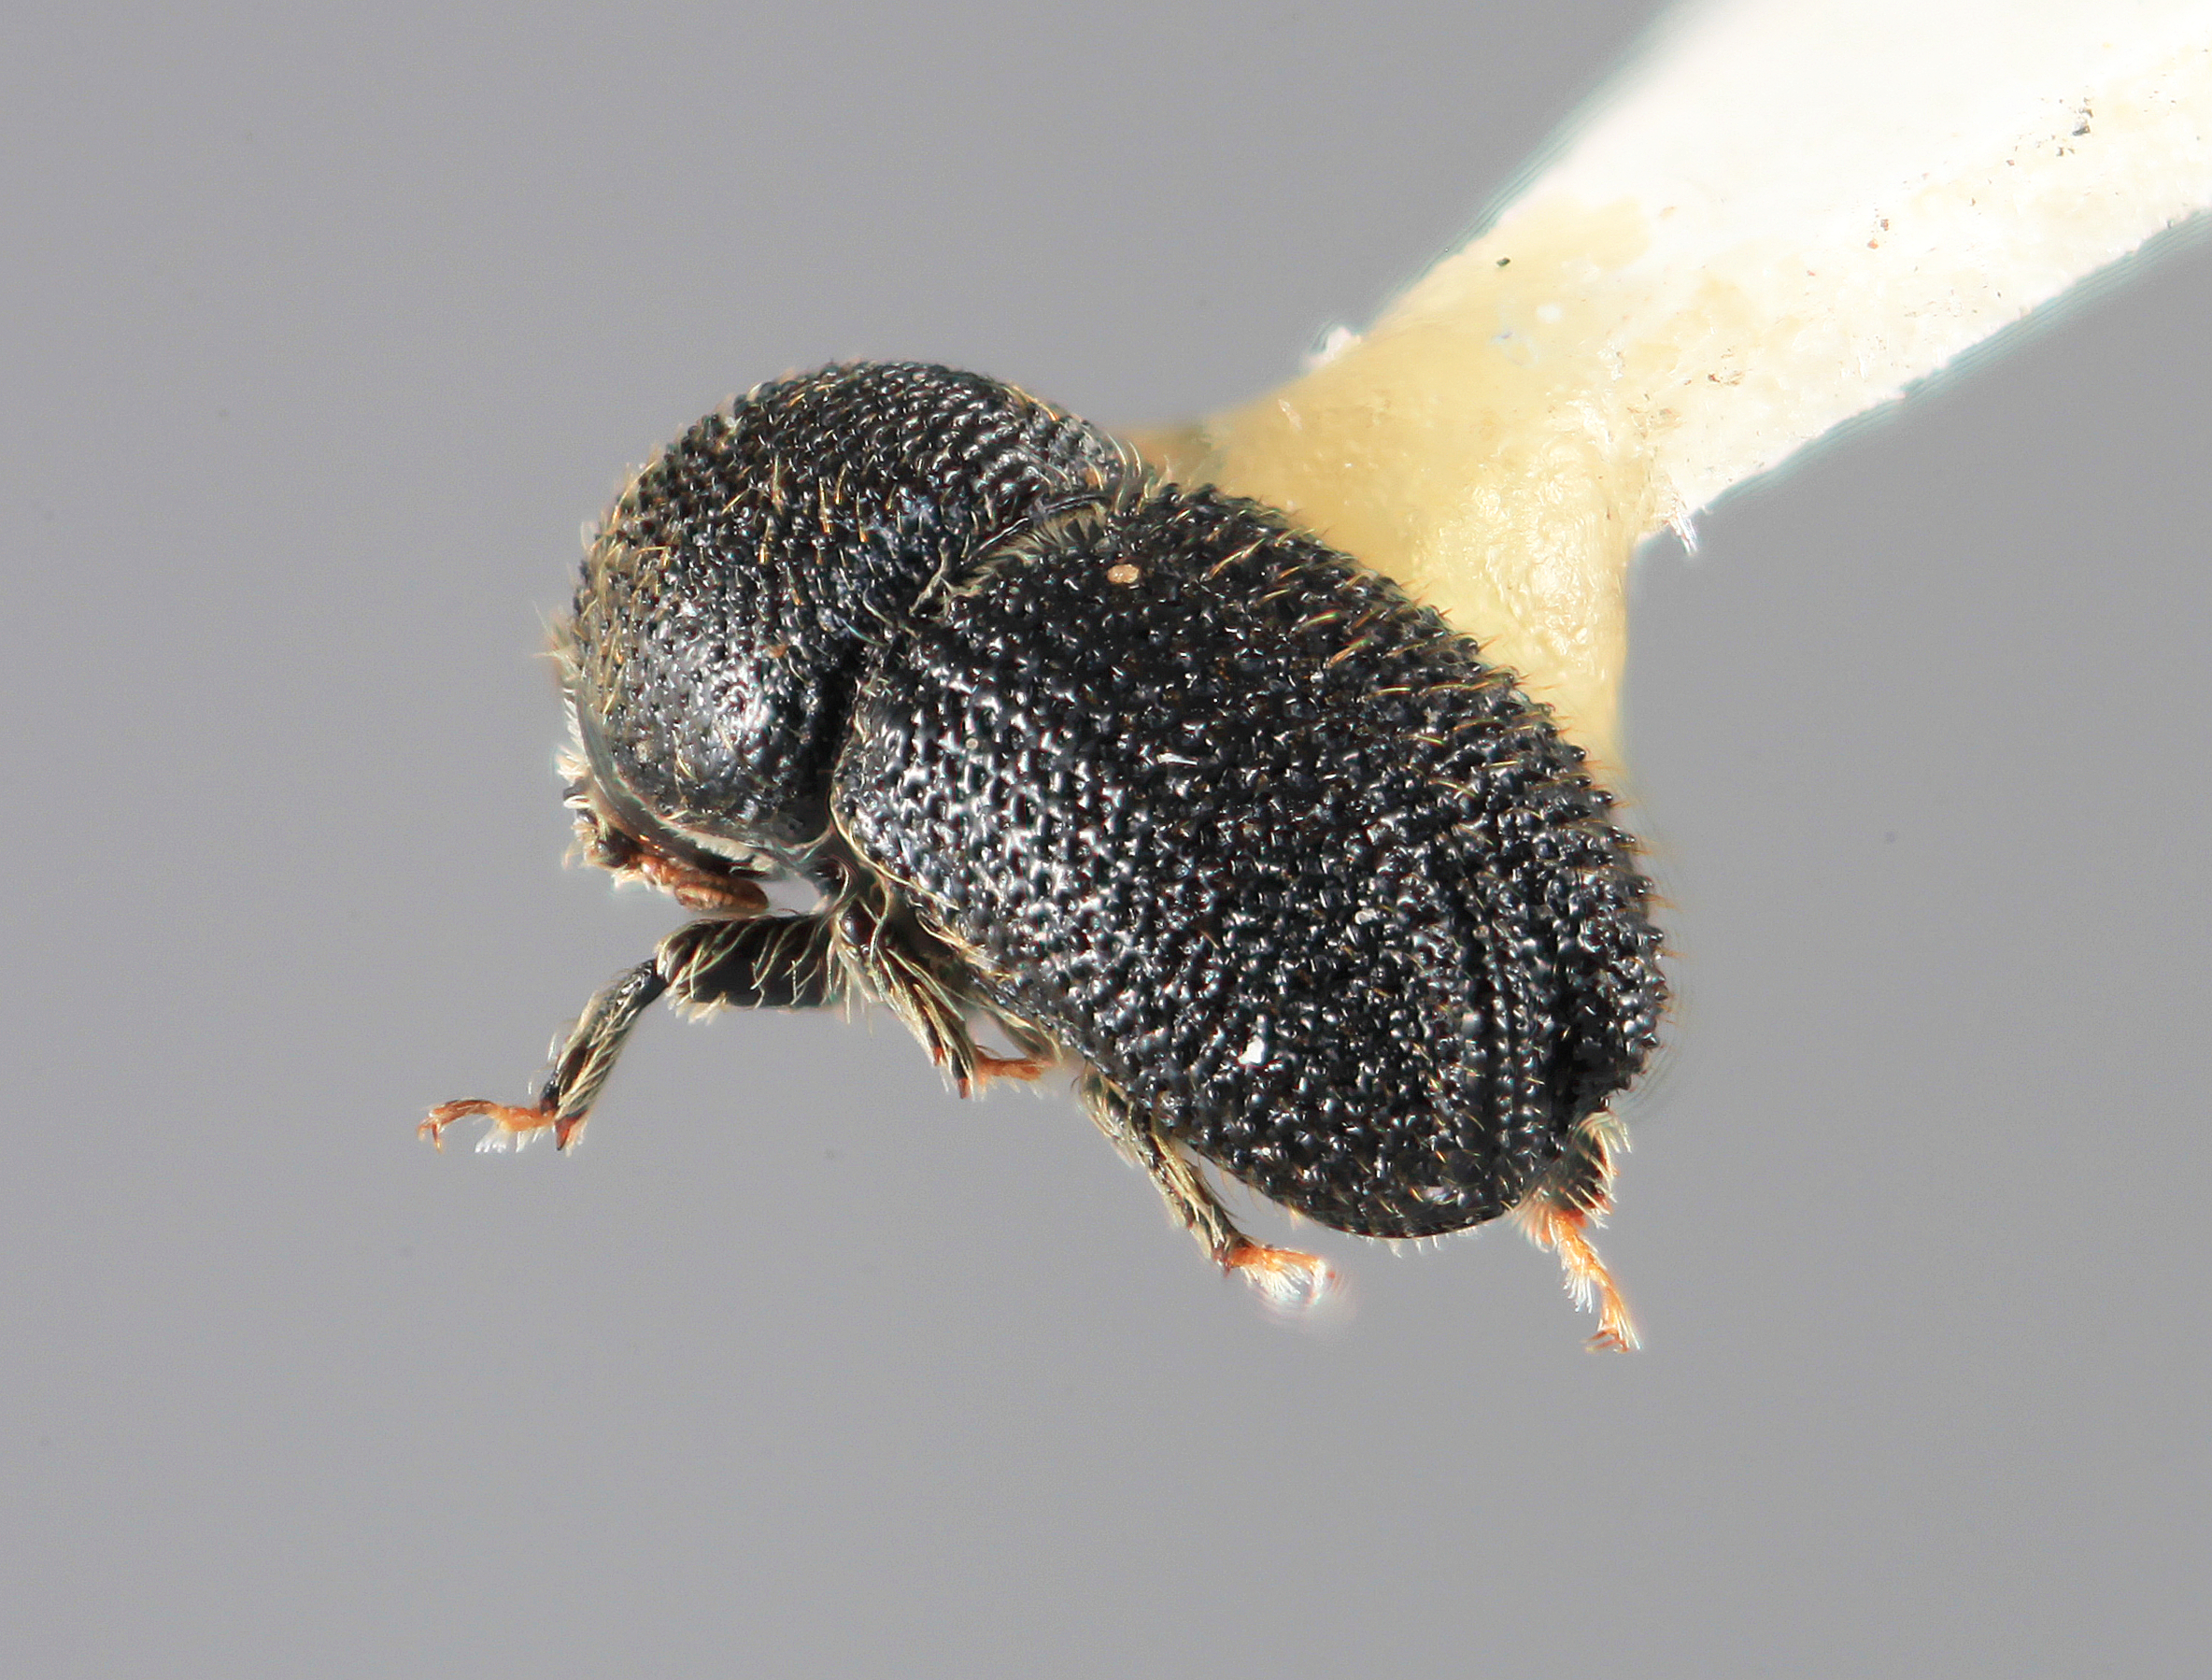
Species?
Cactopinus mexicanus
